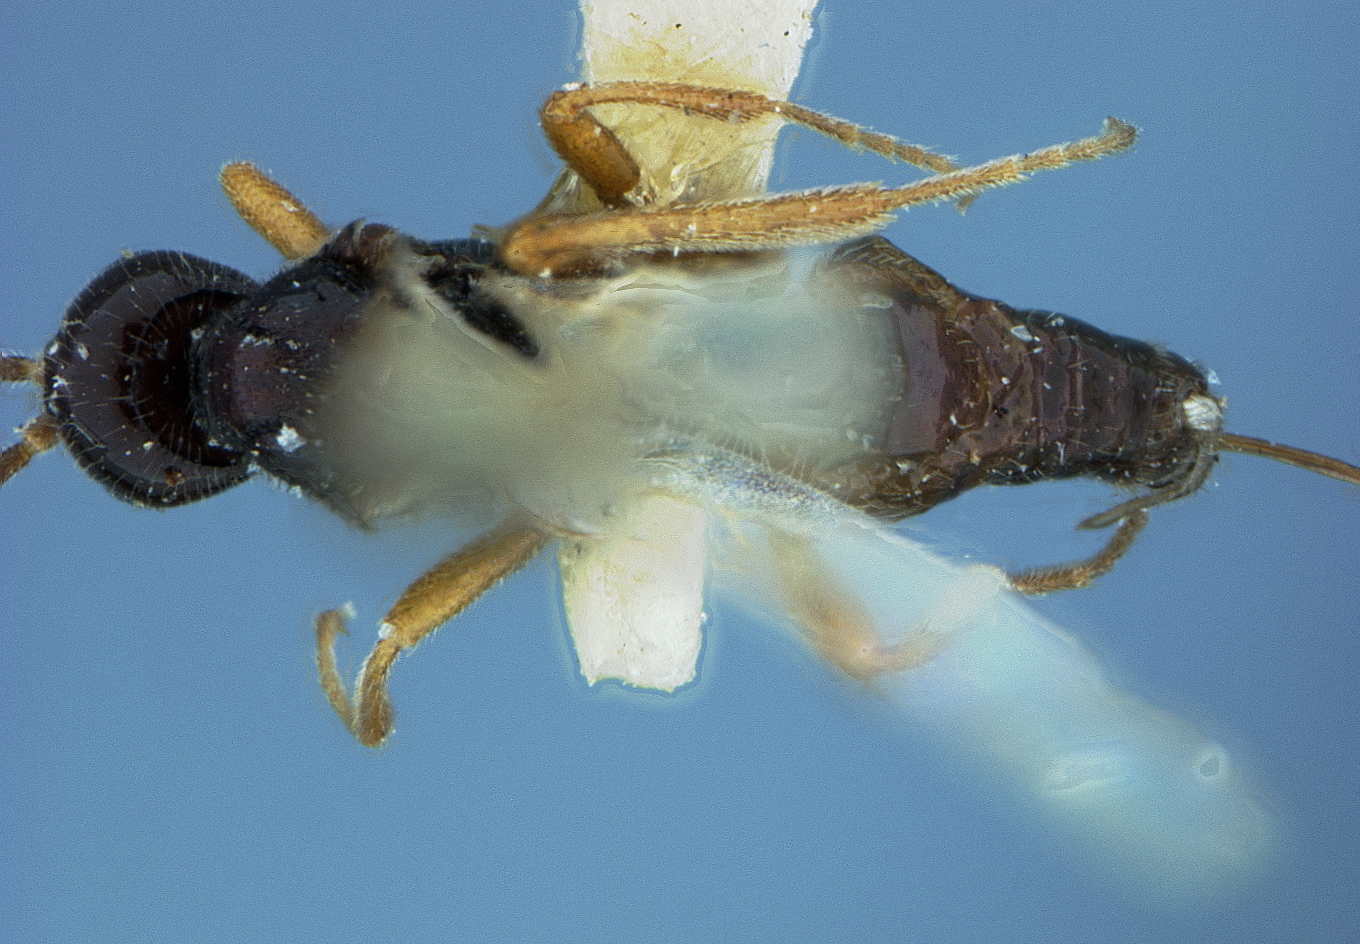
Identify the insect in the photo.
Dimeris rufipes
